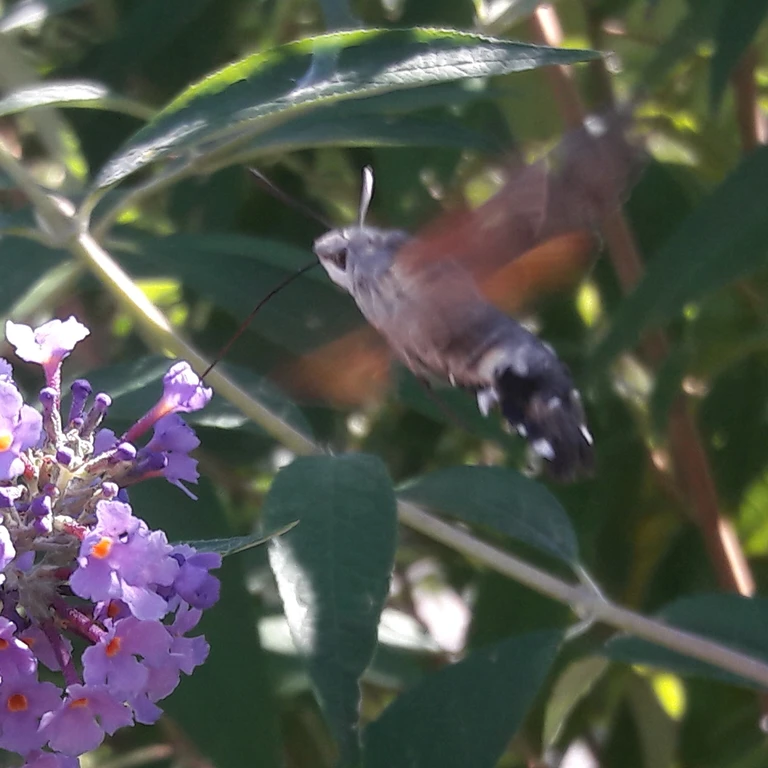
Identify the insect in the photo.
Macroglossum stellatarum
